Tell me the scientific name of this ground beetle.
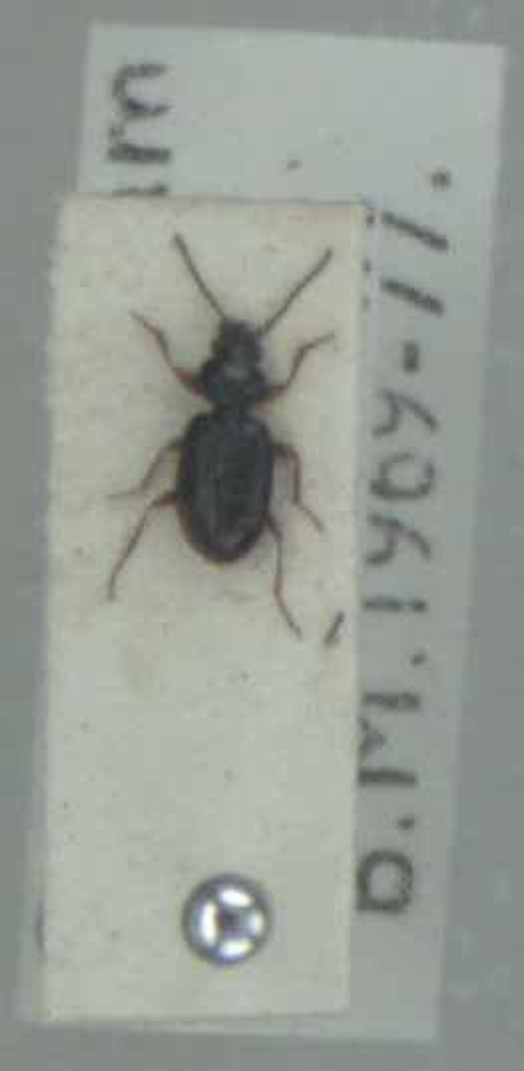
Bembidion assimile
